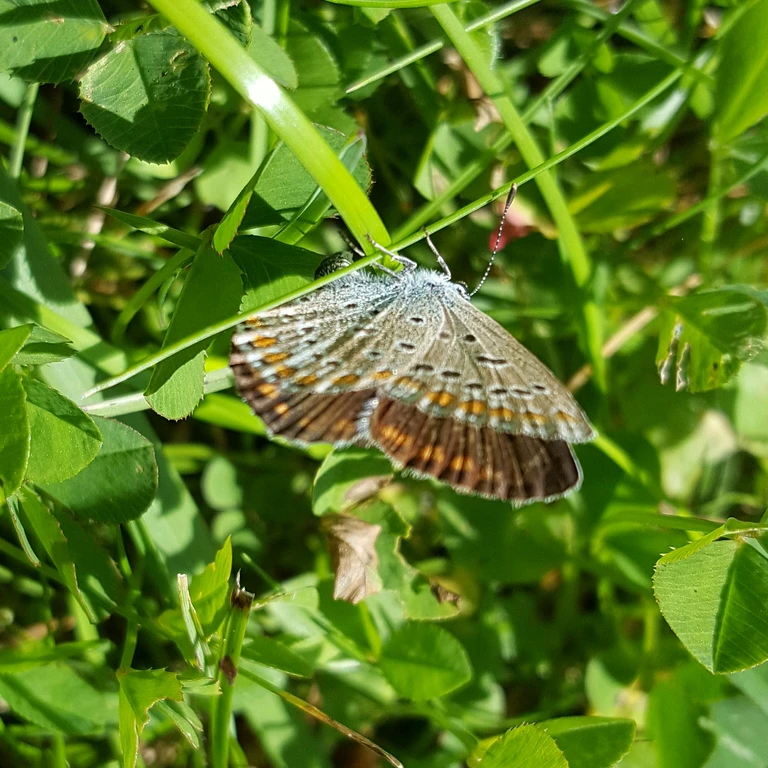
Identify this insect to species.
Polyommatus icarus
